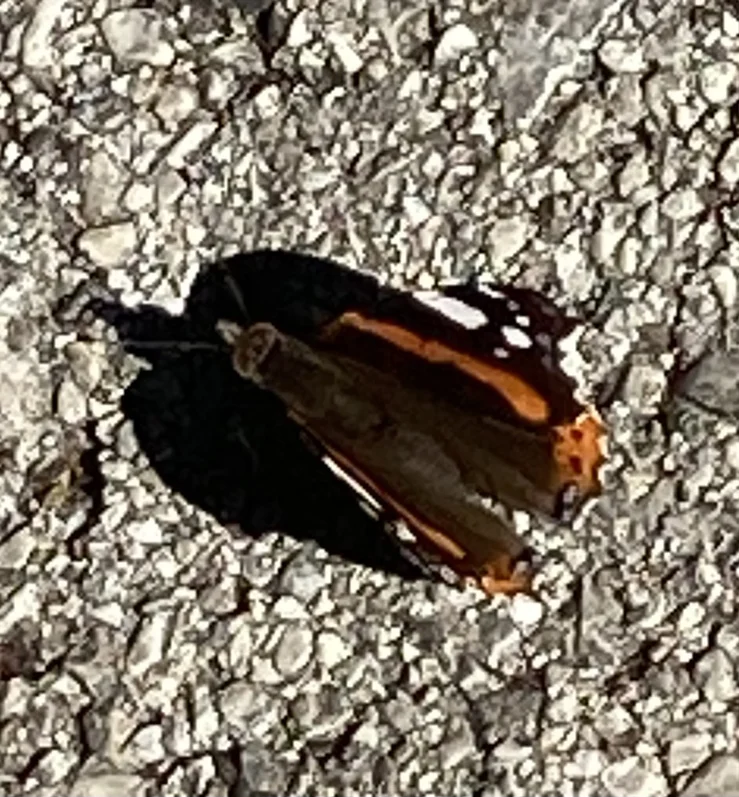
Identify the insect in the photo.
Vanessa atalanta
